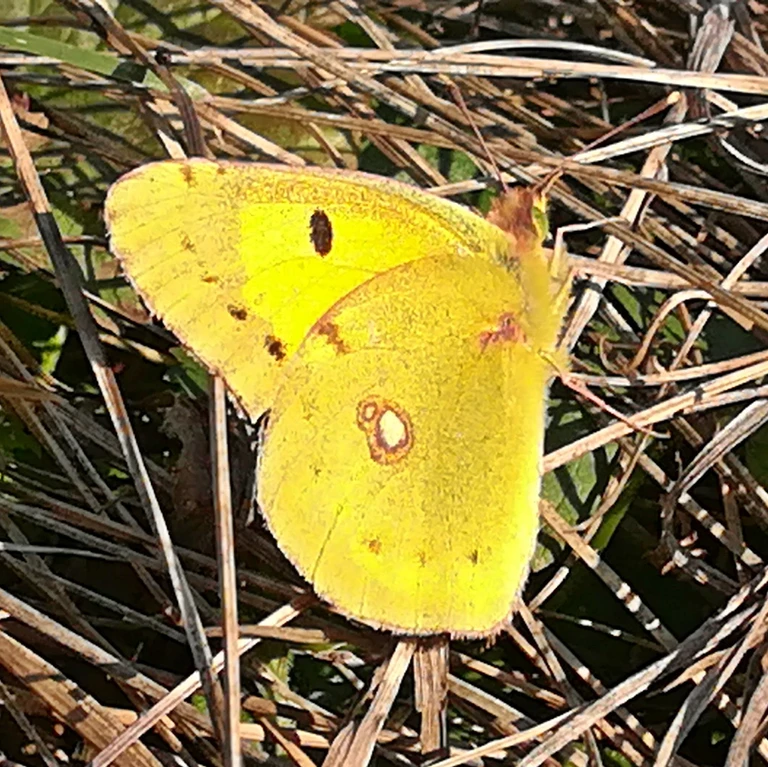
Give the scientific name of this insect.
Colias croceus
